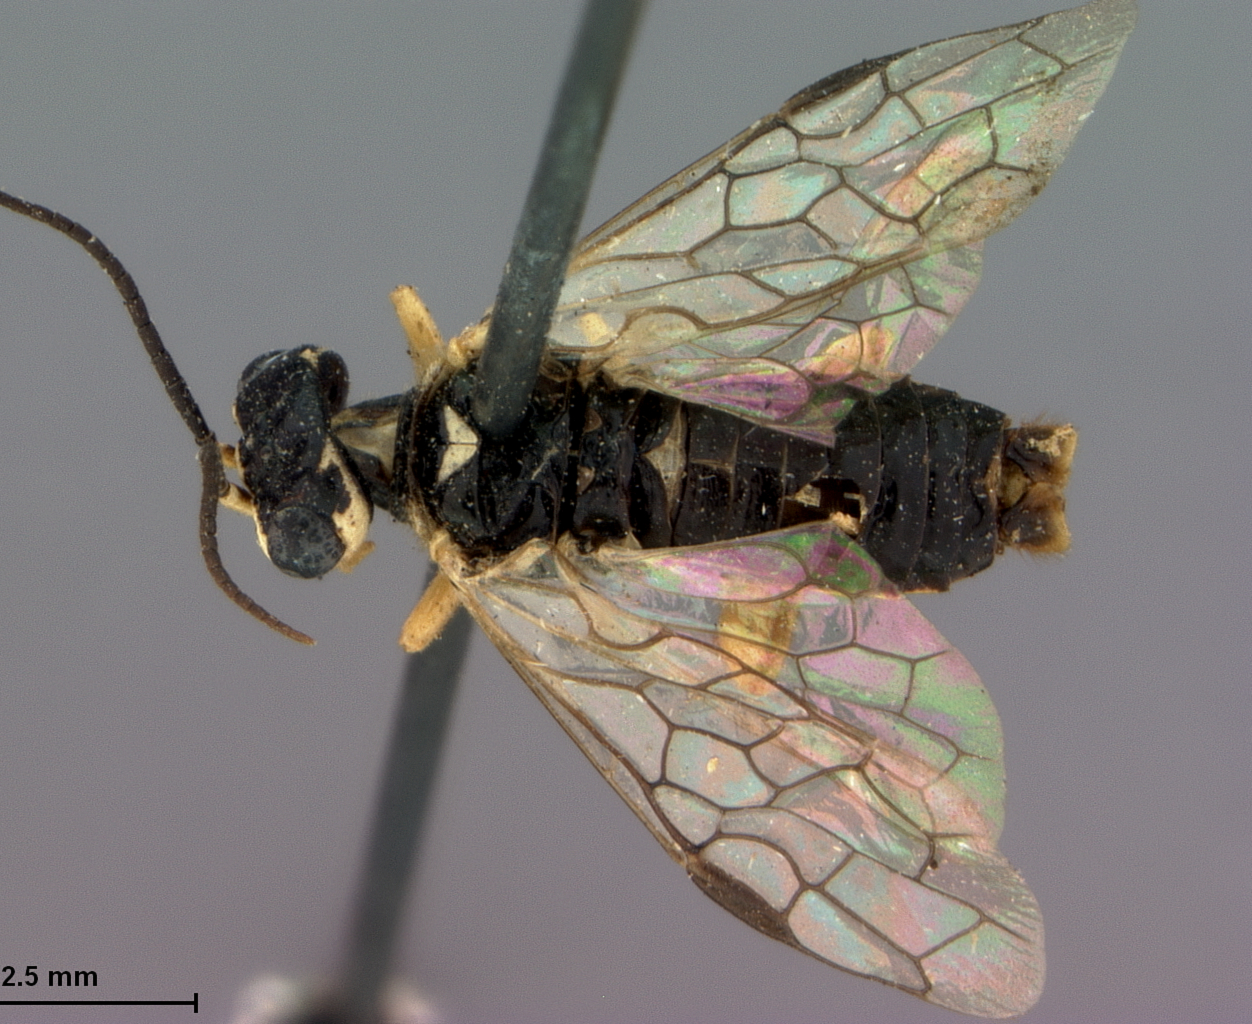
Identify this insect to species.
Pamphilius subcavifrons
